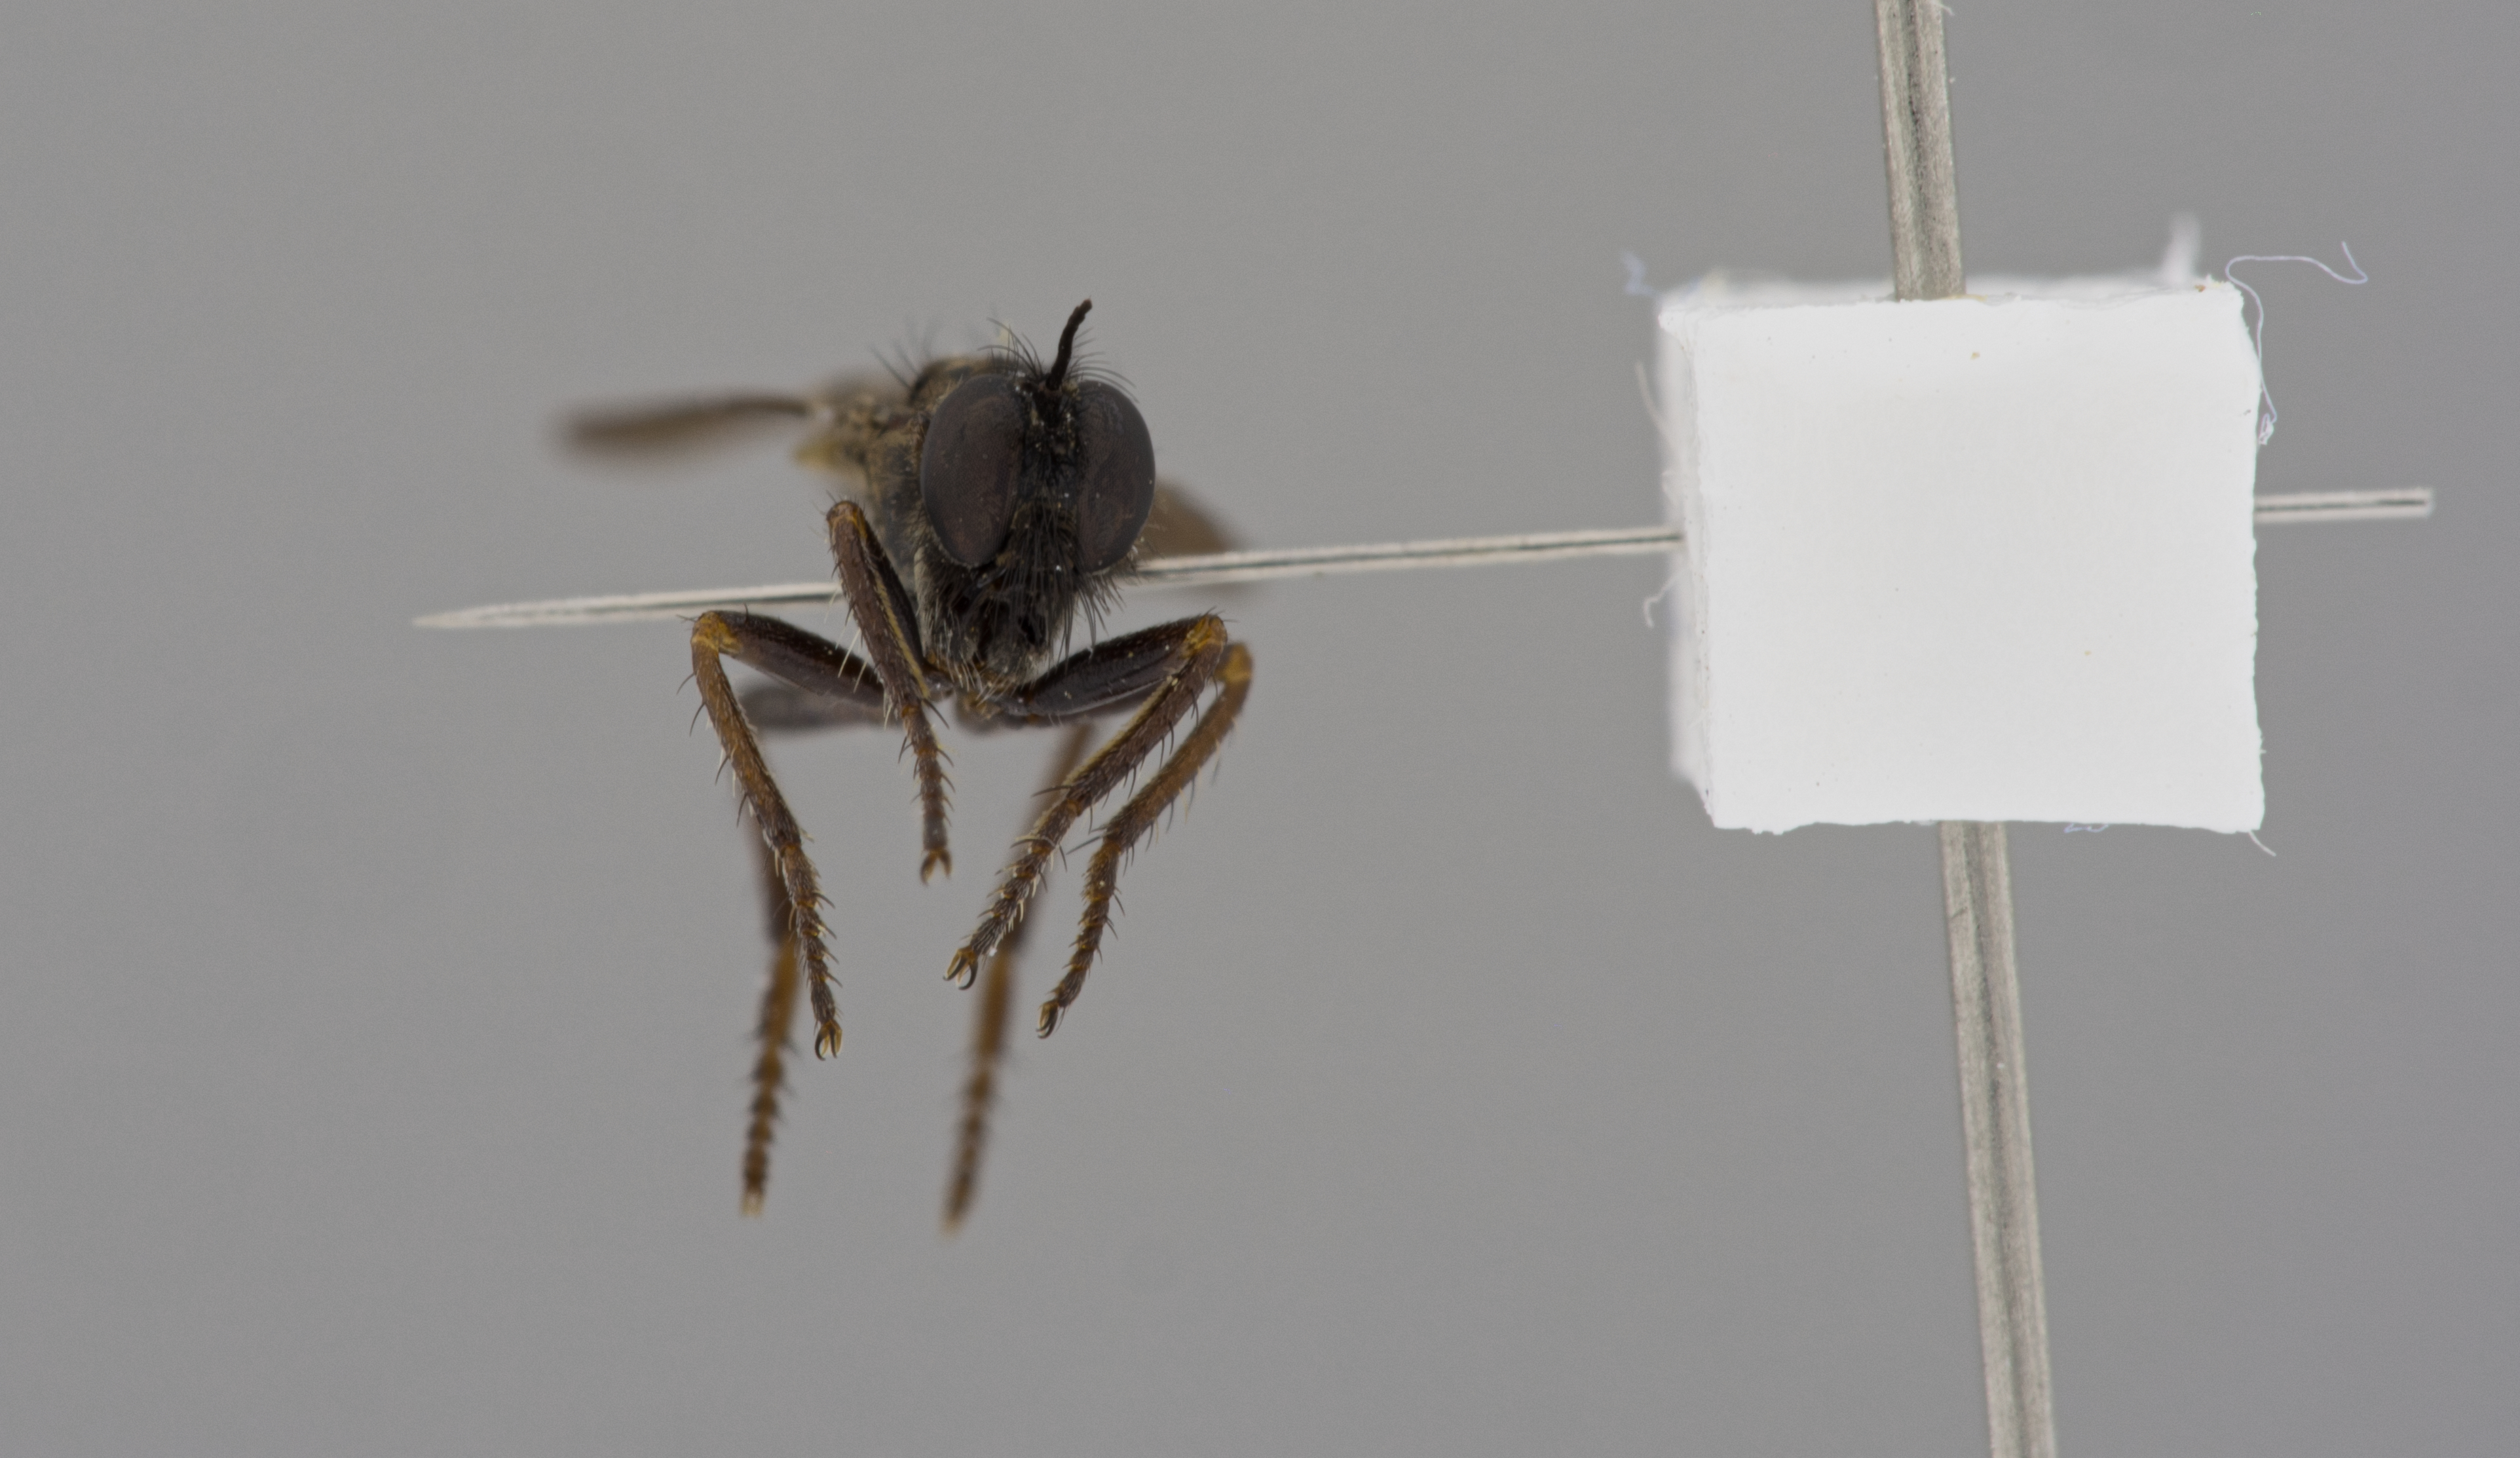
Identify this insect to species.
Haroldia trivialis
